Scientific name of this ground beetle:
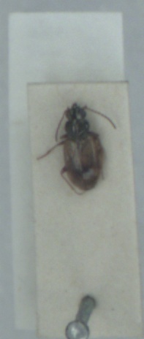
Bembidion ephippium
